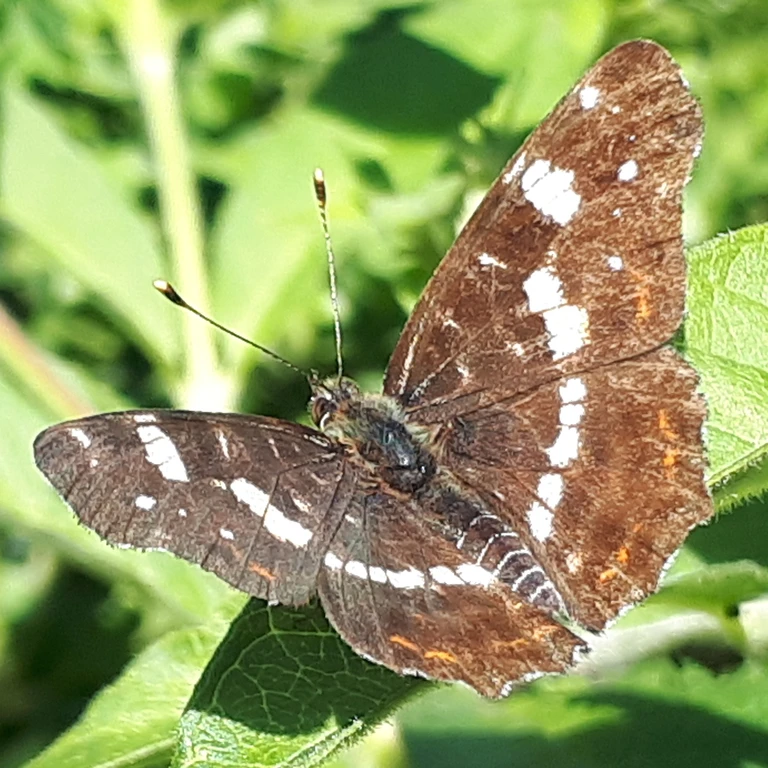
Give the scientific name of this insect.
Araschnia levana
